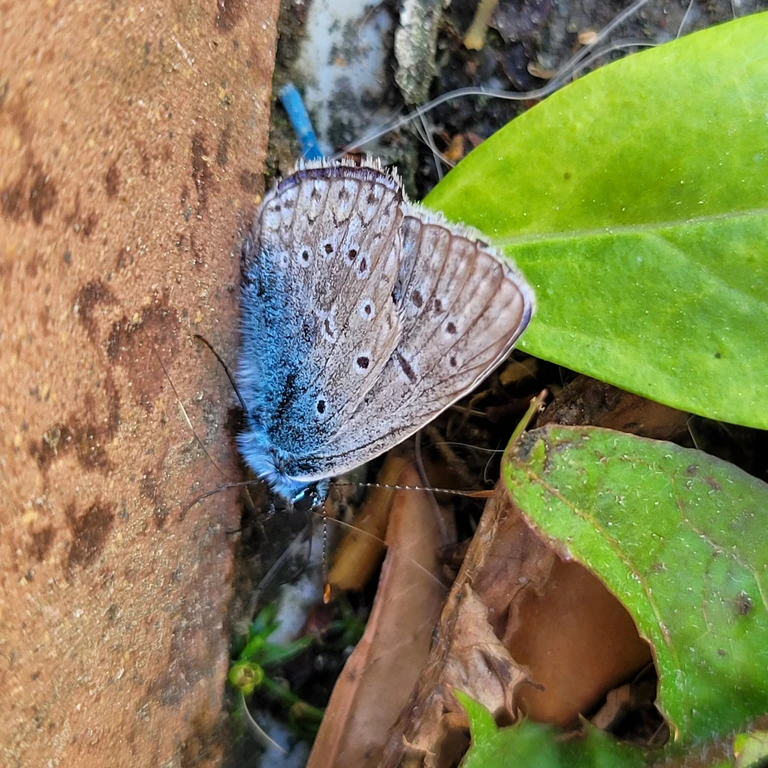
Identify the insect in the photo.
Polyommatus icarus
